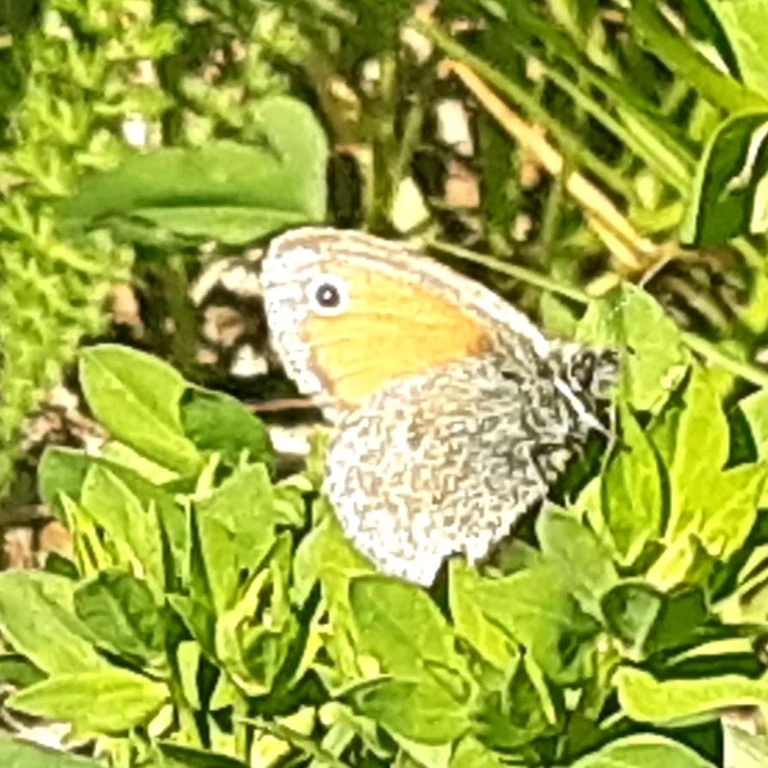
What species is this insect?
Coenonympha pamphilus
